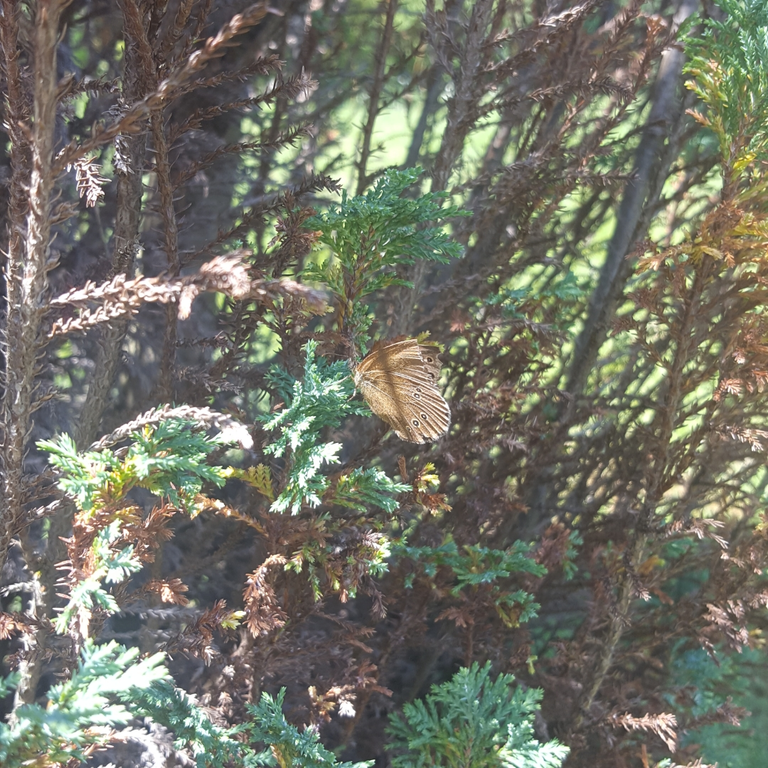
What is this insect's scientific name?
Aphantopus hyperantus
